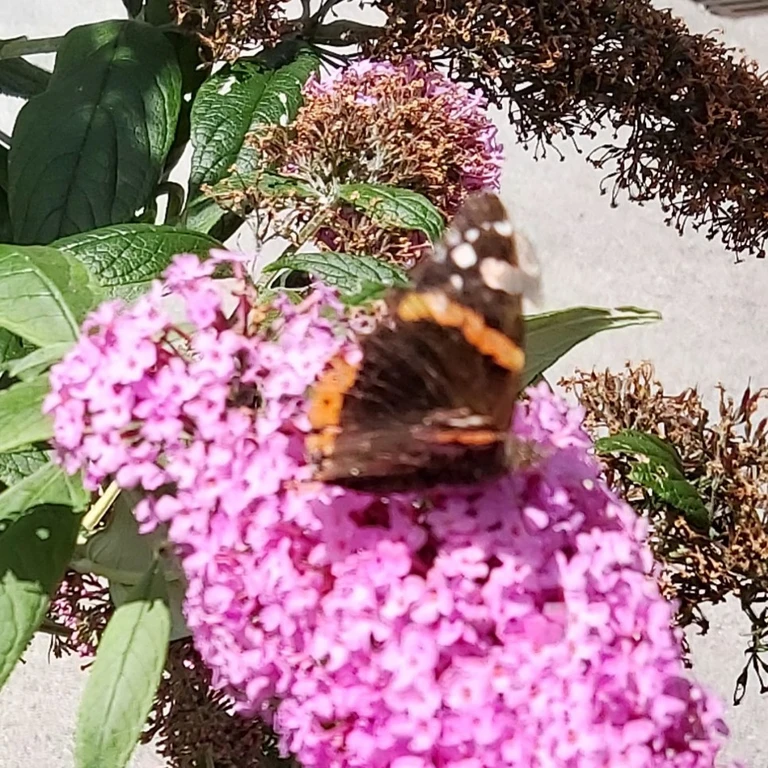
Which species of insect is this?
Vanessa atalanta
